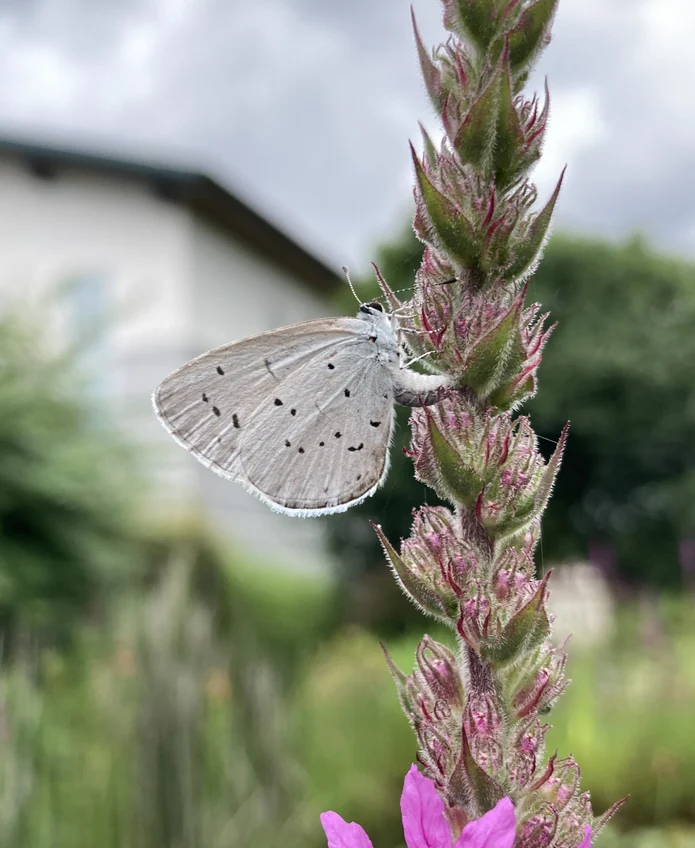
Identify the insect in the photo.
Celastrina argiolus
